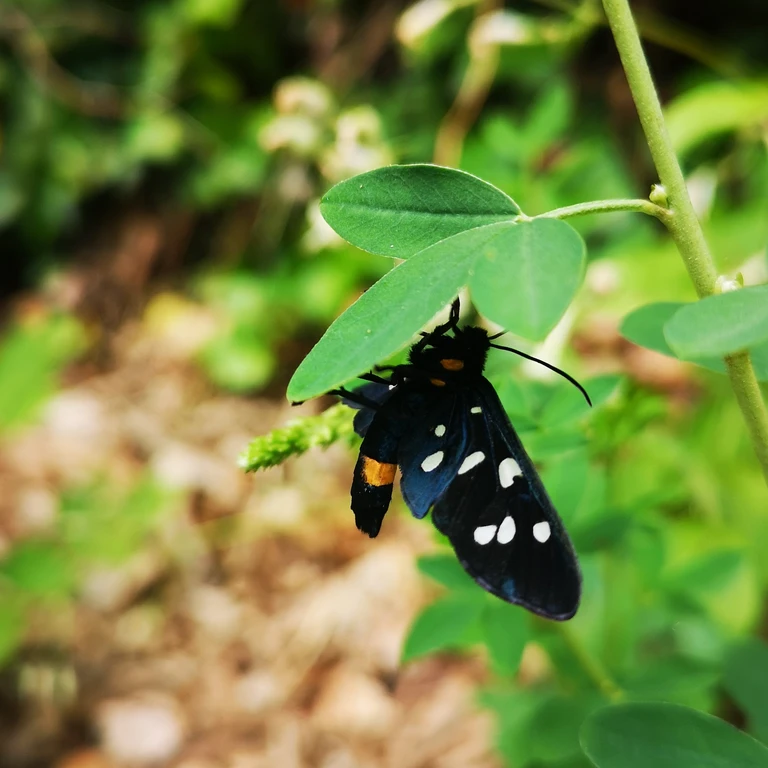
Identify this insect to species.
Amata phegea
